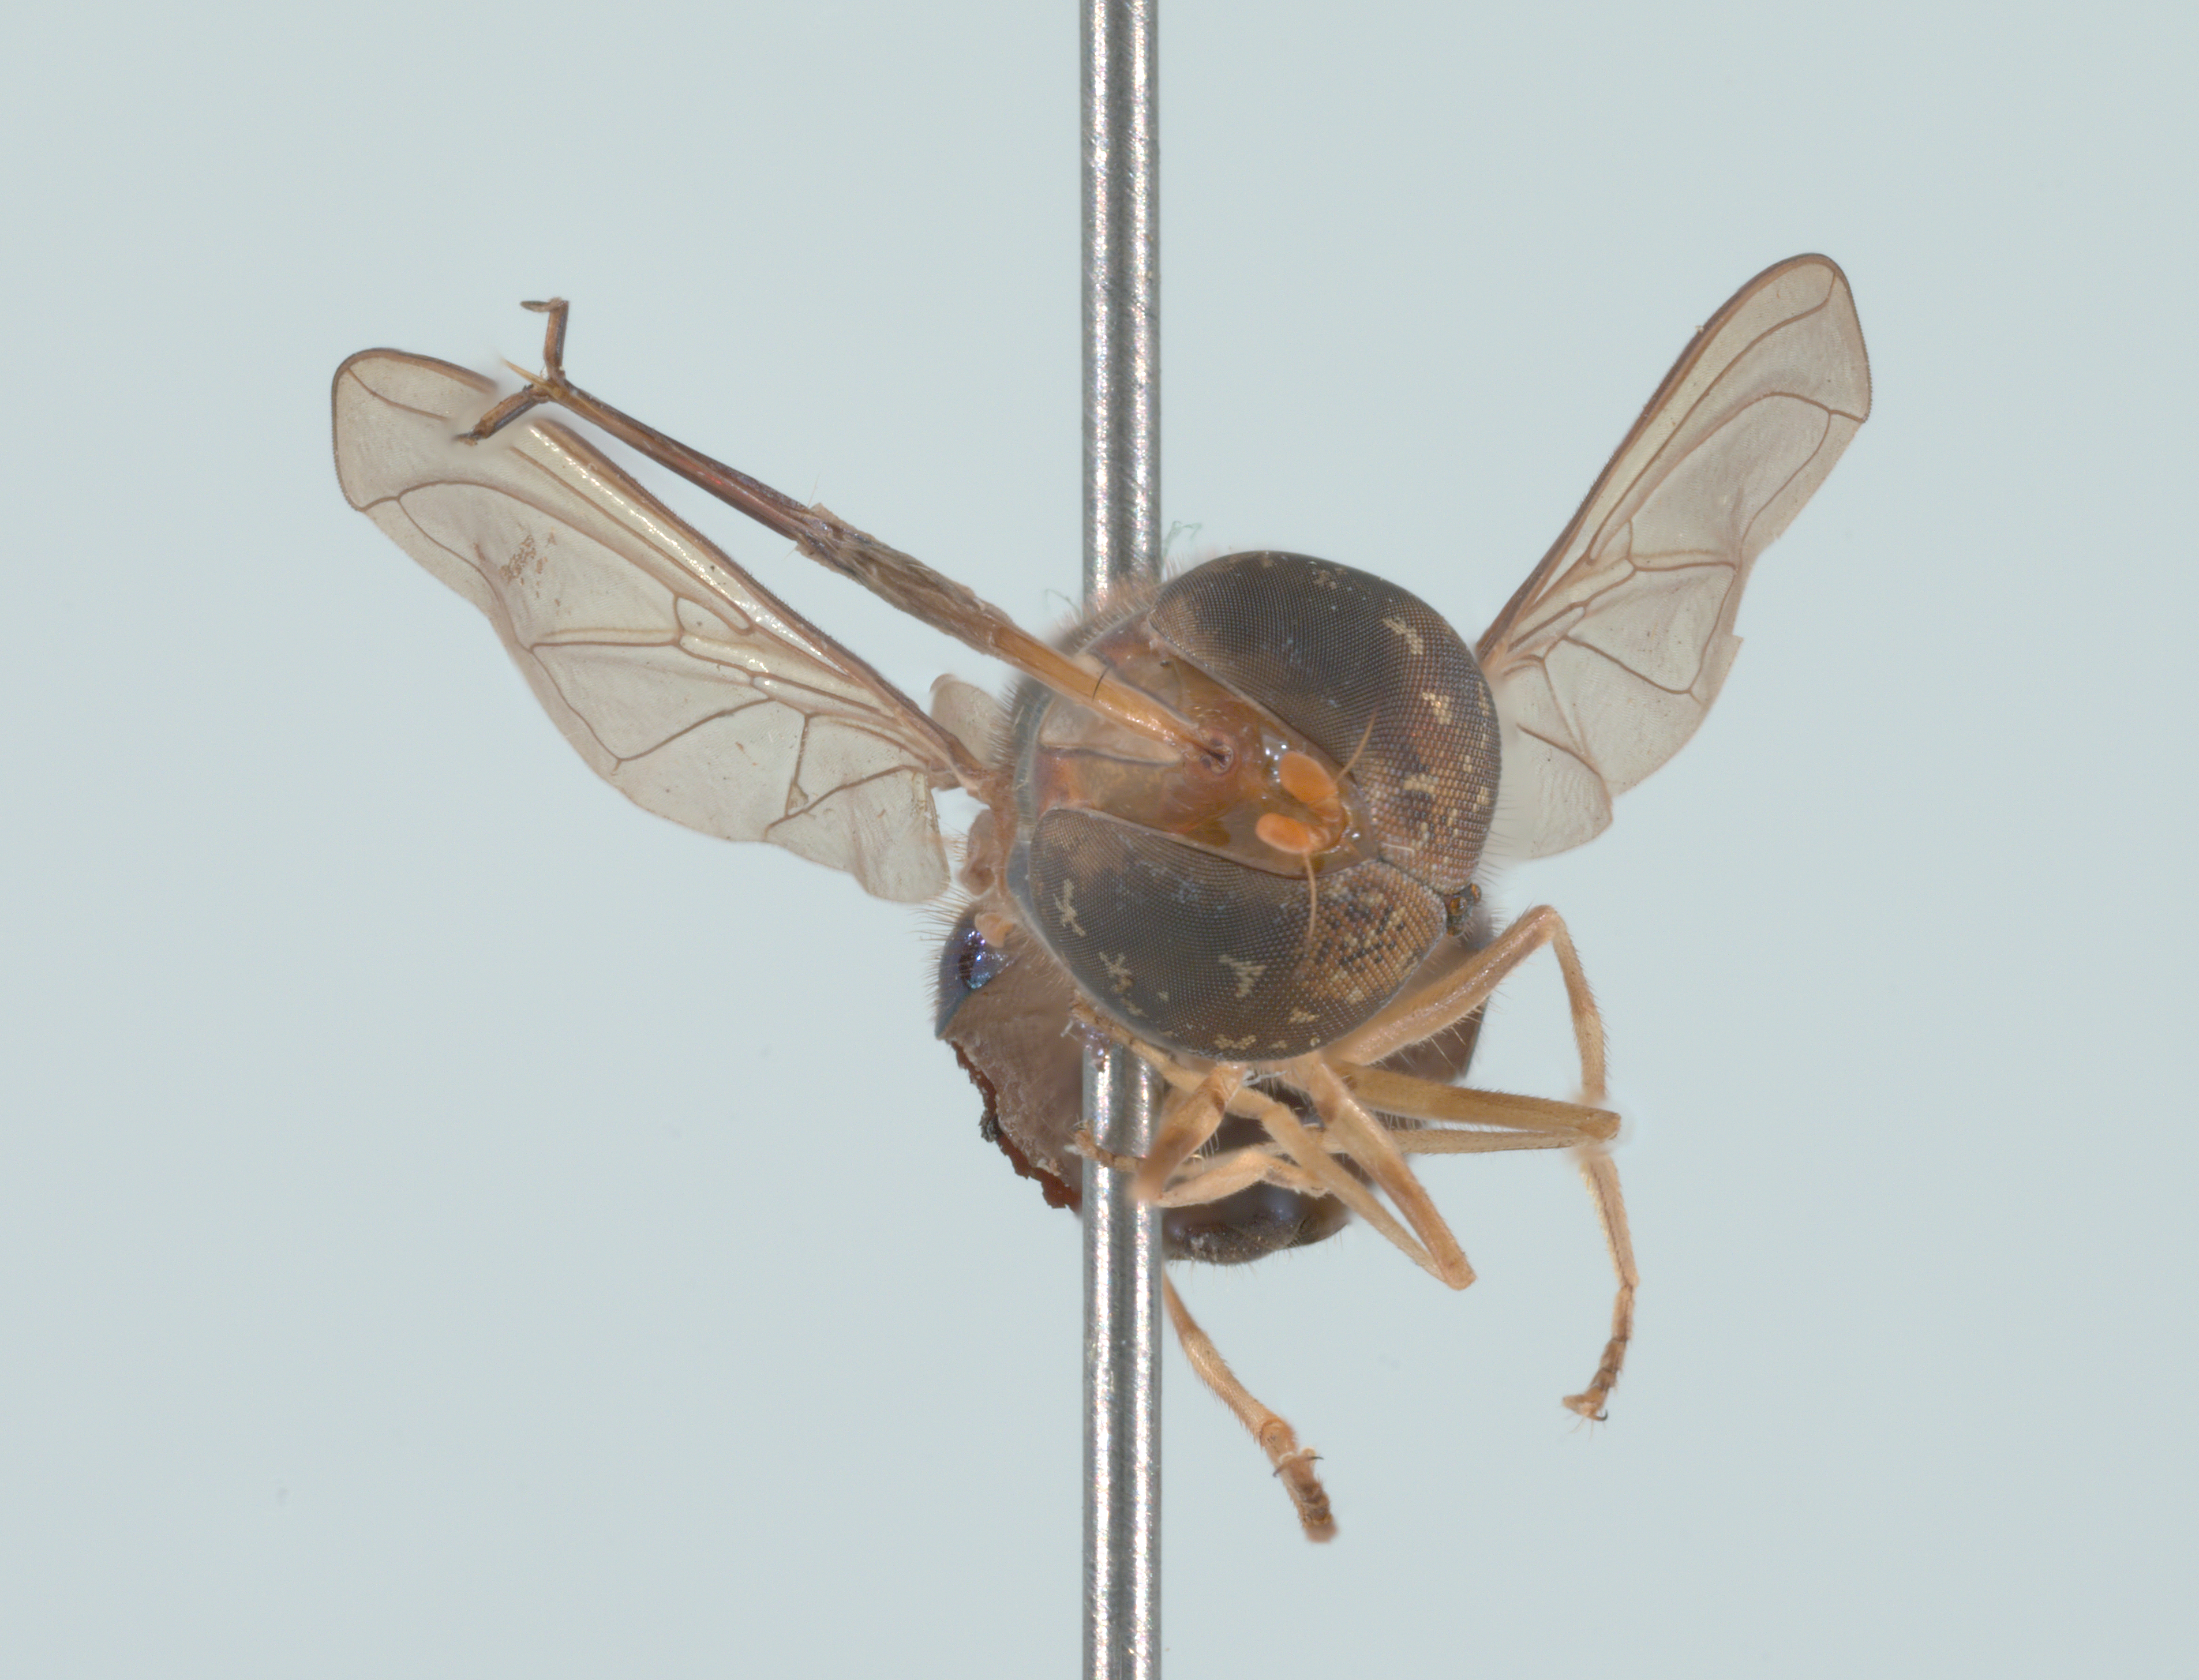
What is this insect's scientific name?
Rhingia caerulescens
